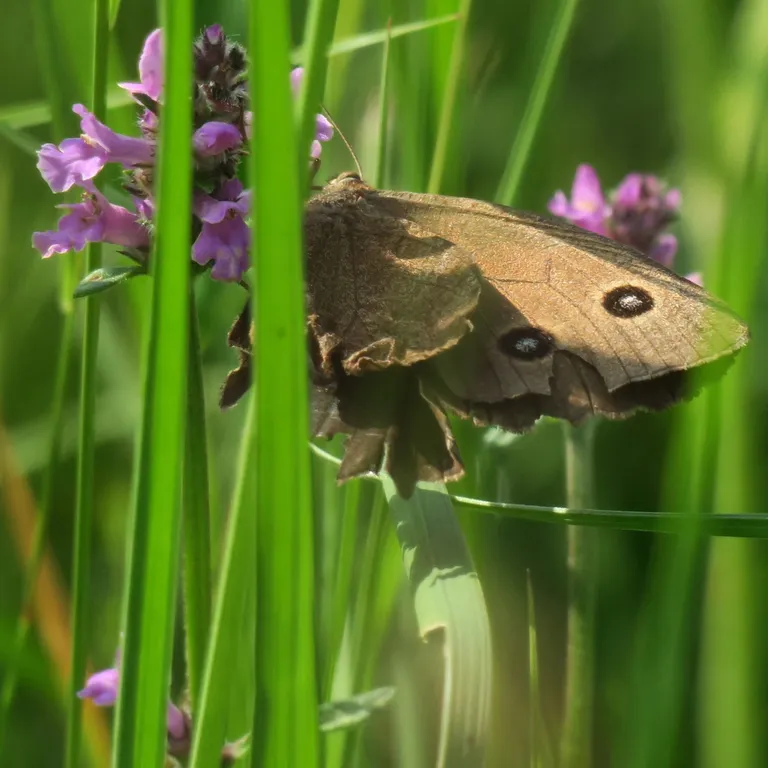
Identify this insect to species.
Minois dryas
